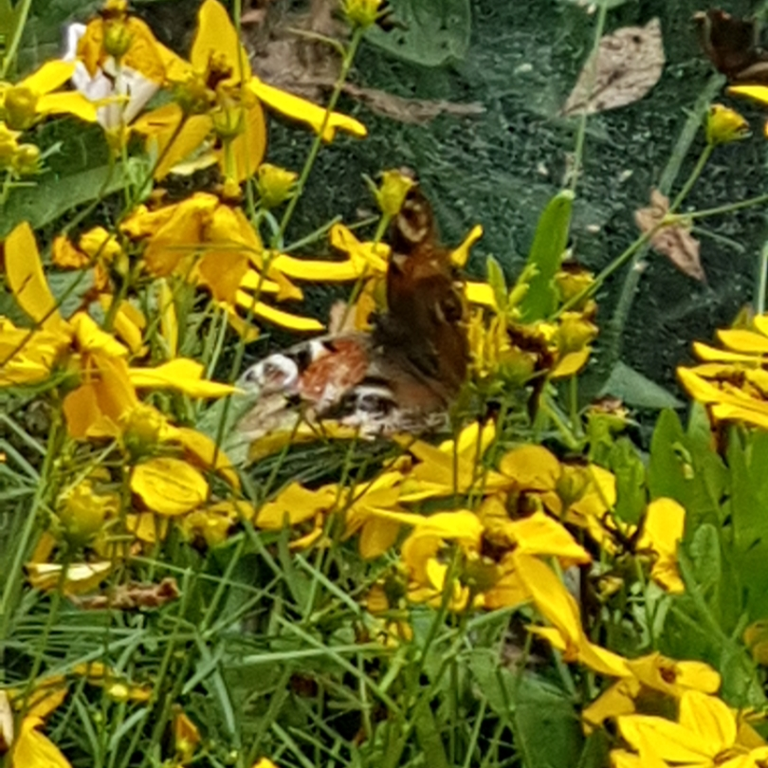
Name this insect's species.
Aglais io
